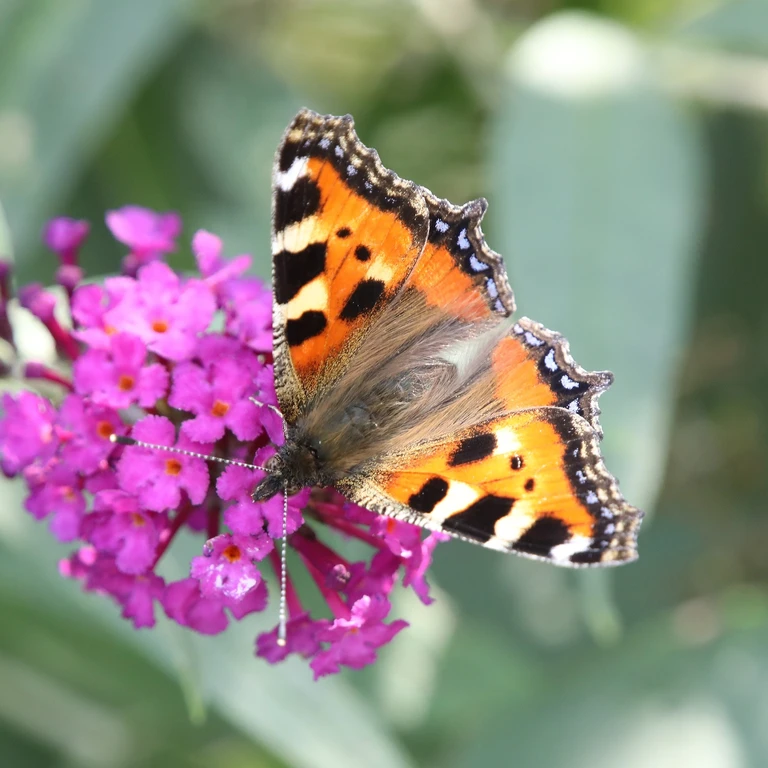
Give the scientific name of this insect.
Aglais urticae
